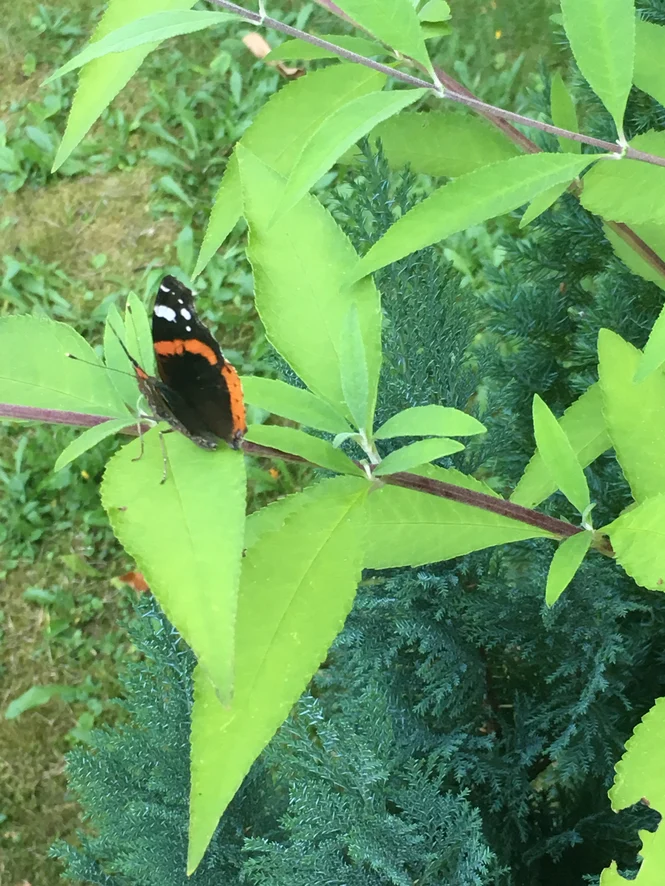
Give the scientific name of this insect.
Vanessa atalanta
